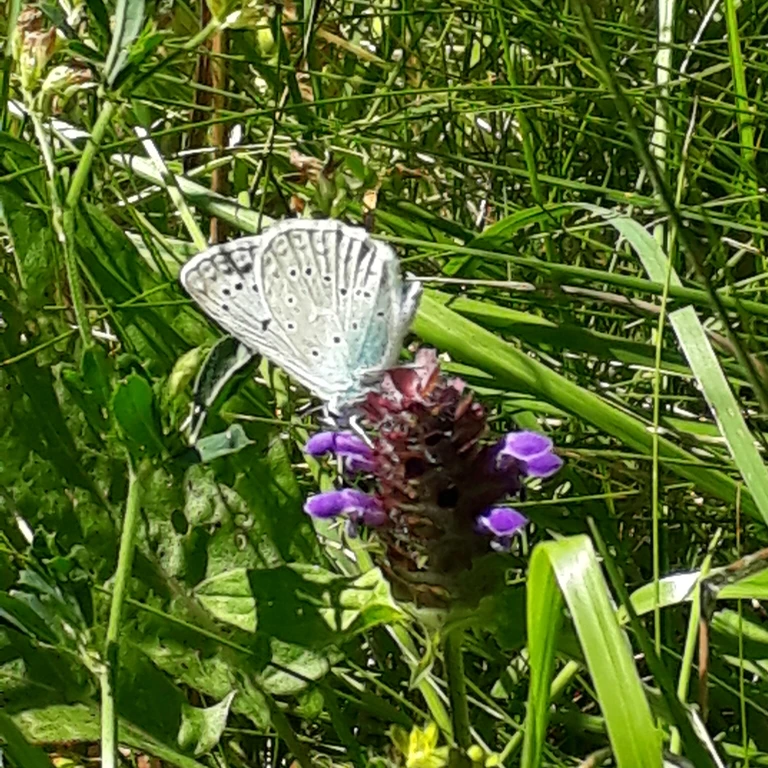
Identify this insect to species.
Polyommatus daphnis
